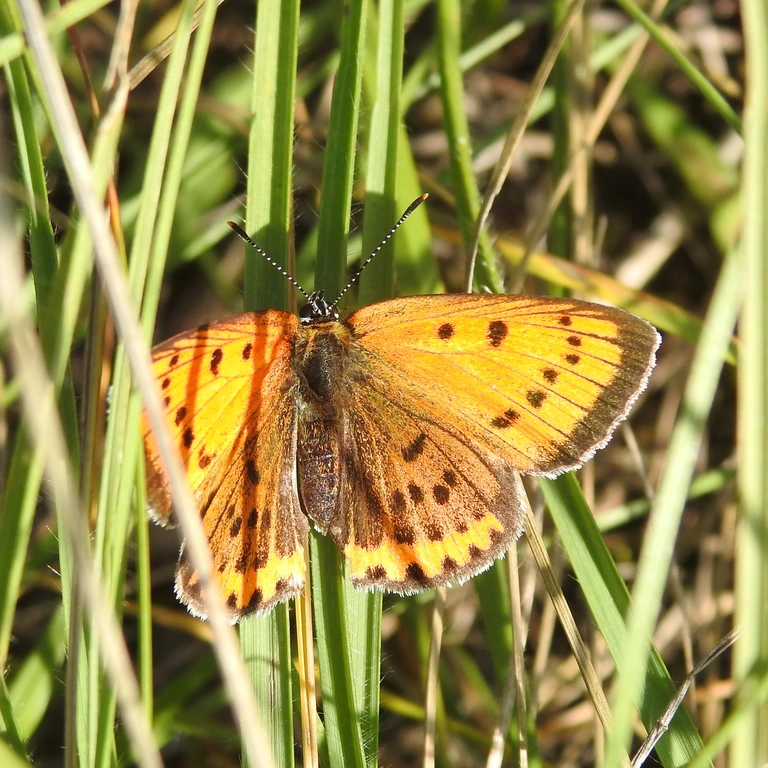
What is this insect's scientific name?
Lycaena dispar
